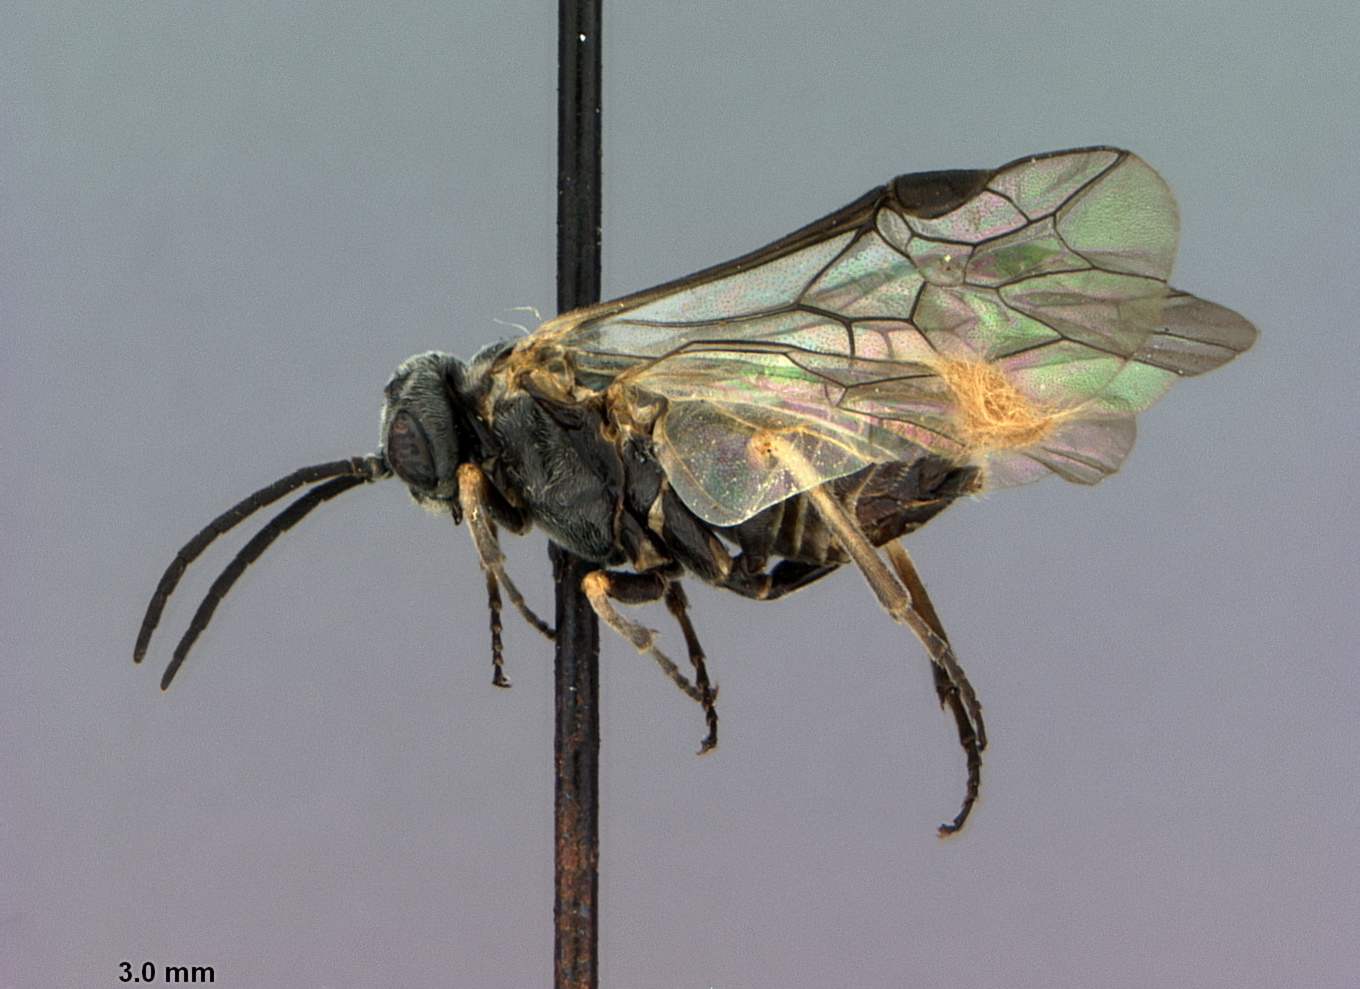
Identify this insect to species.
Lycaota bouquetensis
